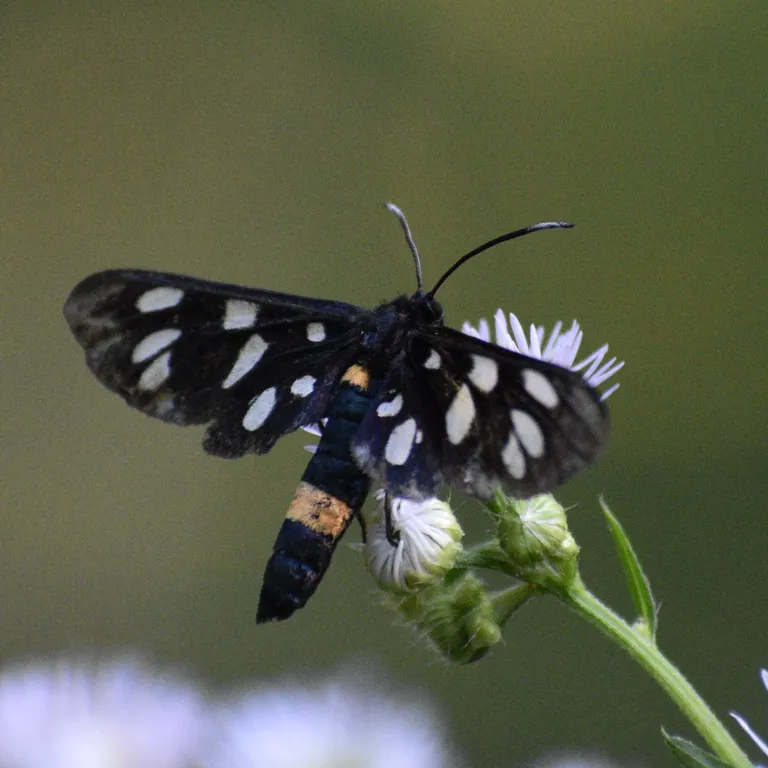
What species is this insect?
Amata phegea
